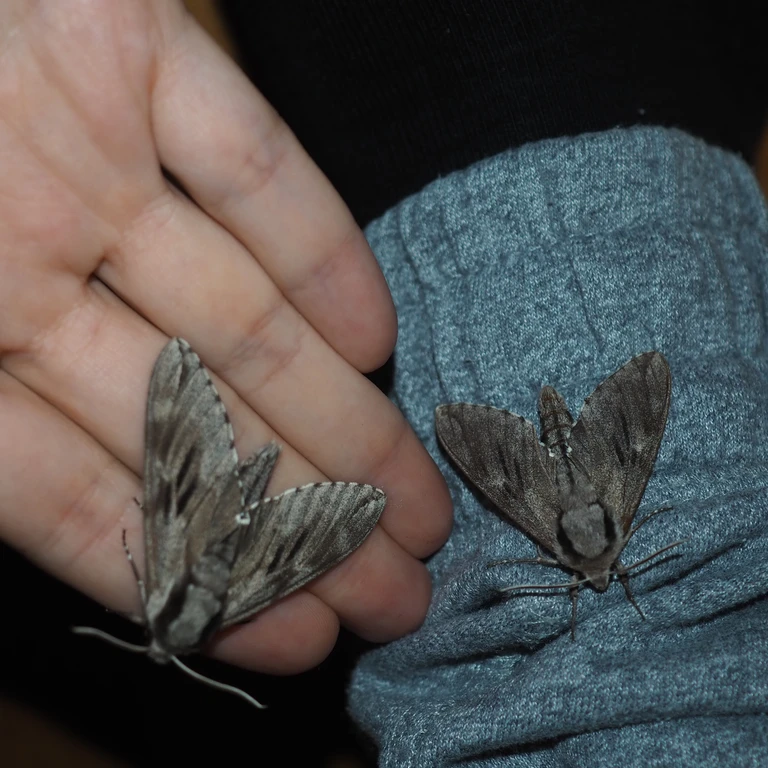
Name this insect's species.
Sphinx pinastri
